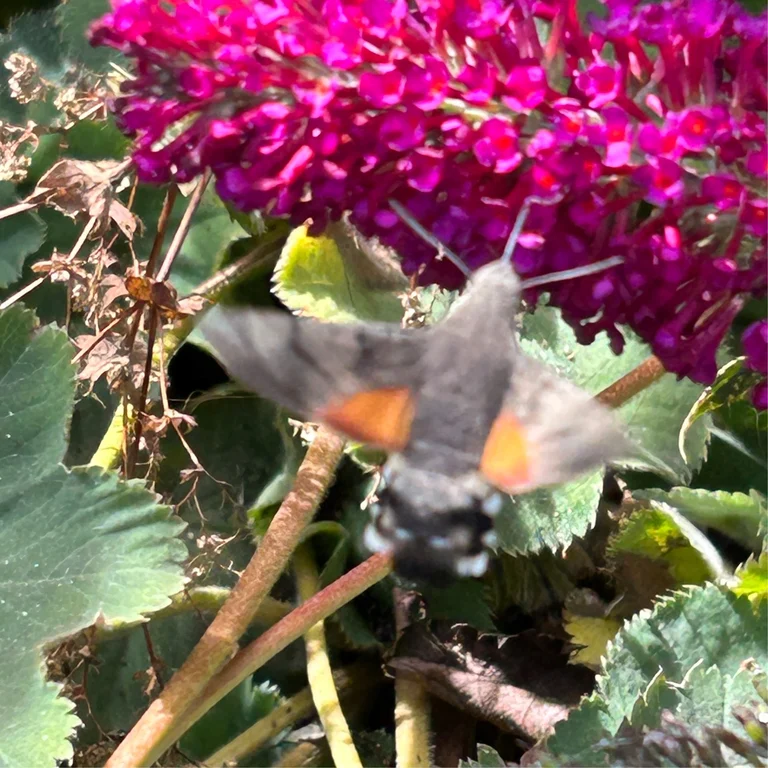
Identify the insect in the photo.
Macroglossum stellatarum
